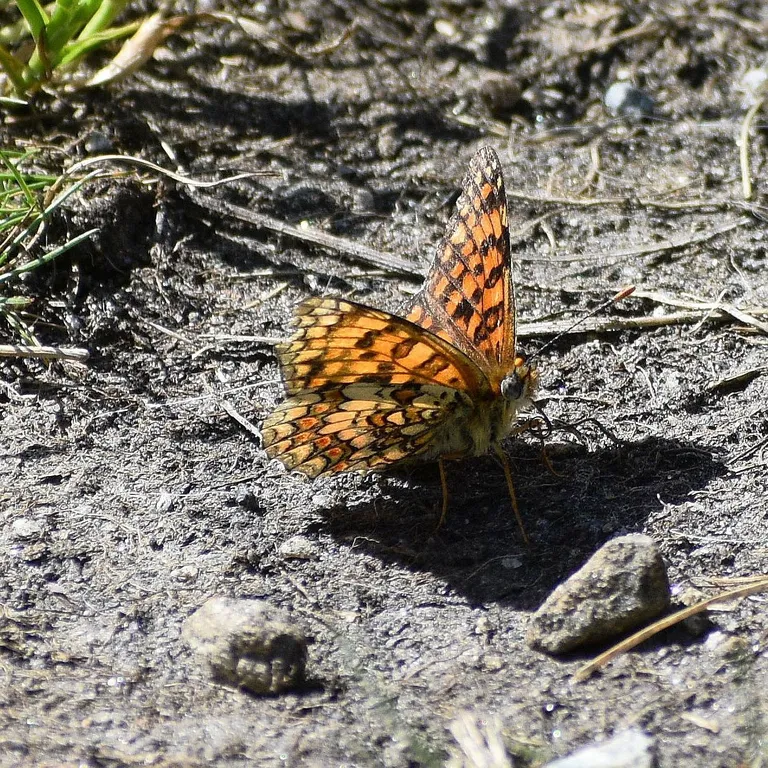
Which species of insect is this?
Melitaea phoebe
